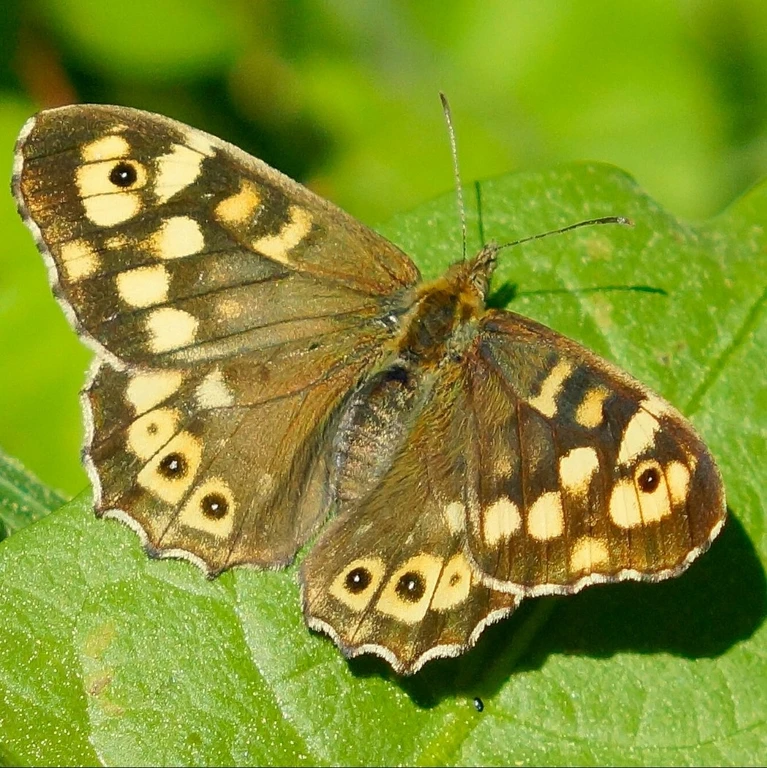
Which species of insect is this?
Pararge aegeria
